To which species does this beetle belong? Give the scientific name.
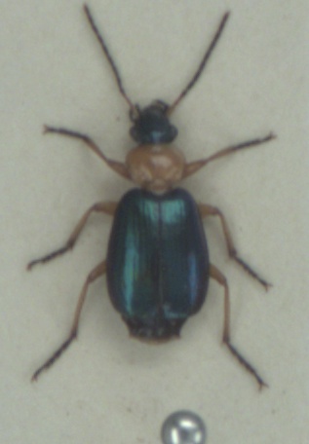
Lebia chlorocephala
